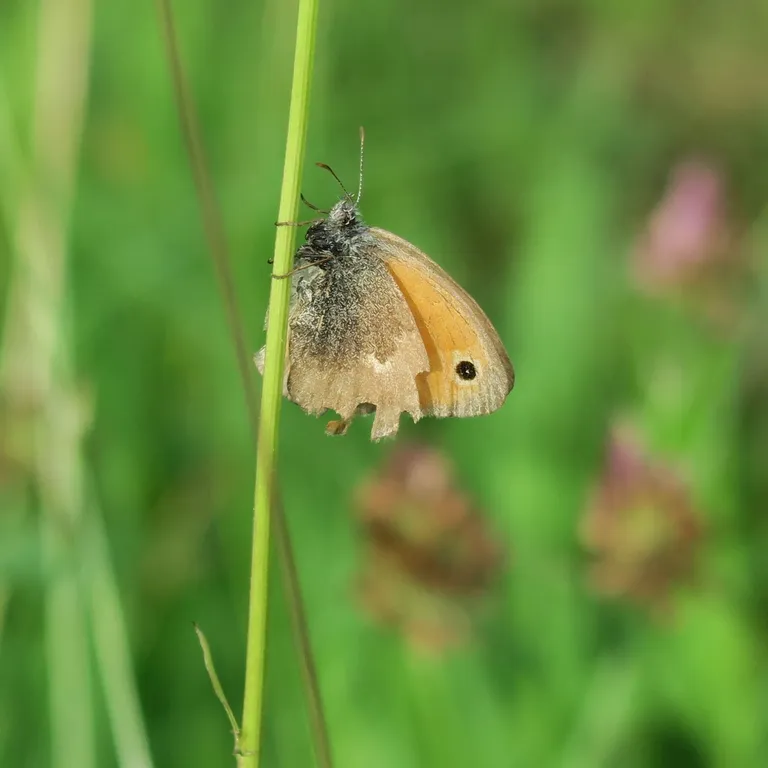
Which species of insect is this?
Coenonympha pamphilus
